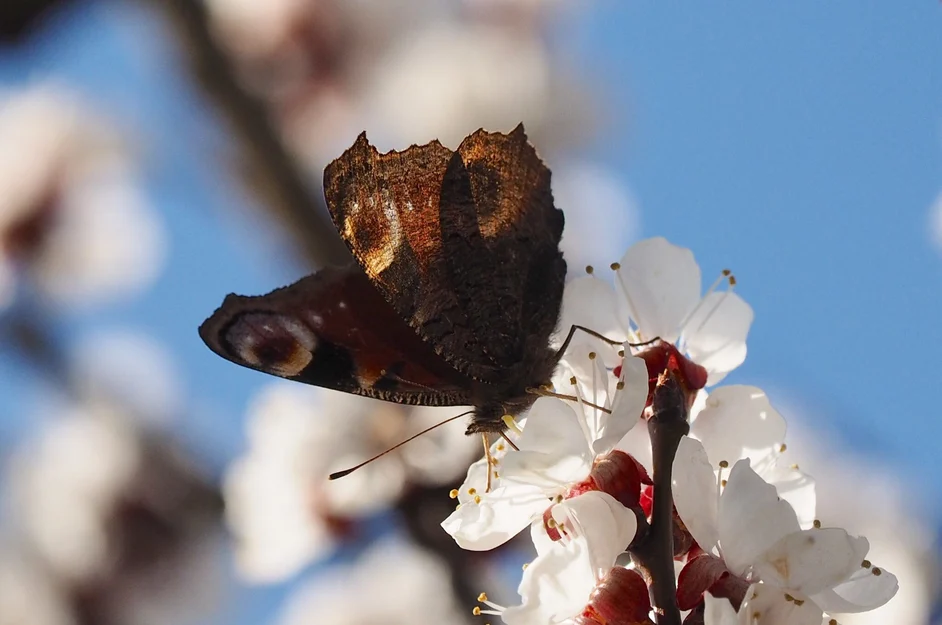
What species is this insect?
Aglais io
